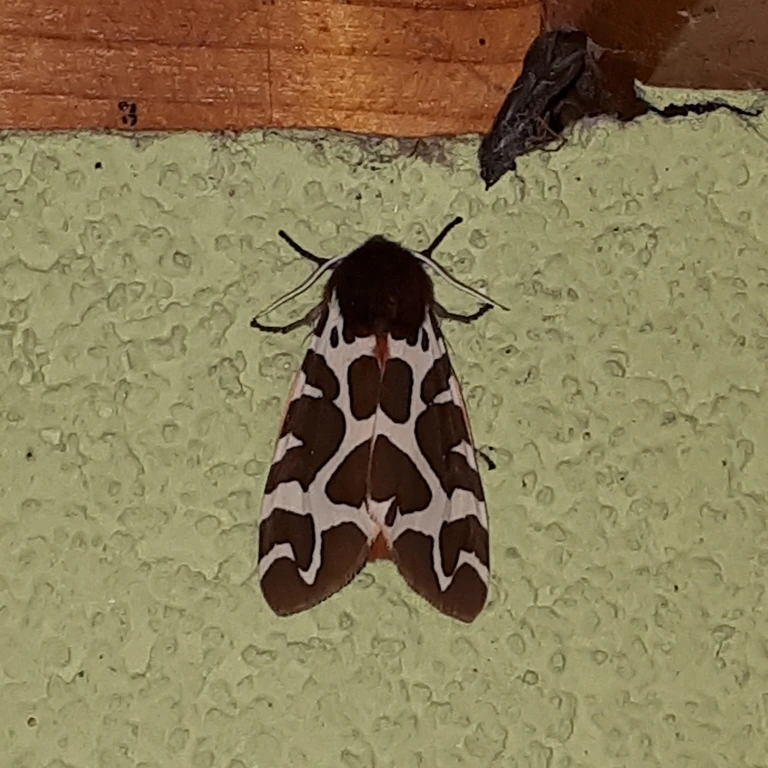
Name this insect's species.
Arctia caja
